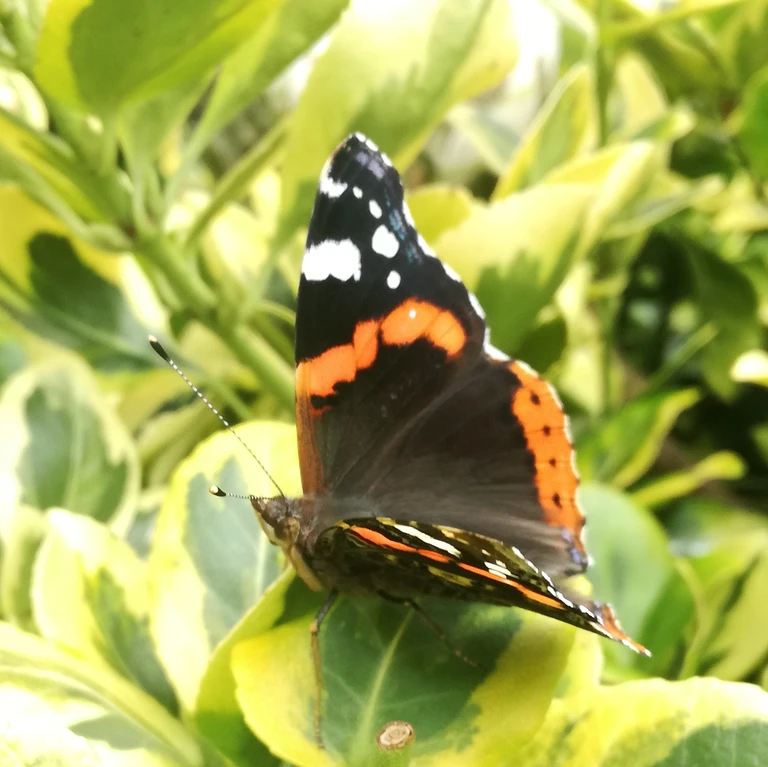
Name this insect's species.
Vanessa atalanta
